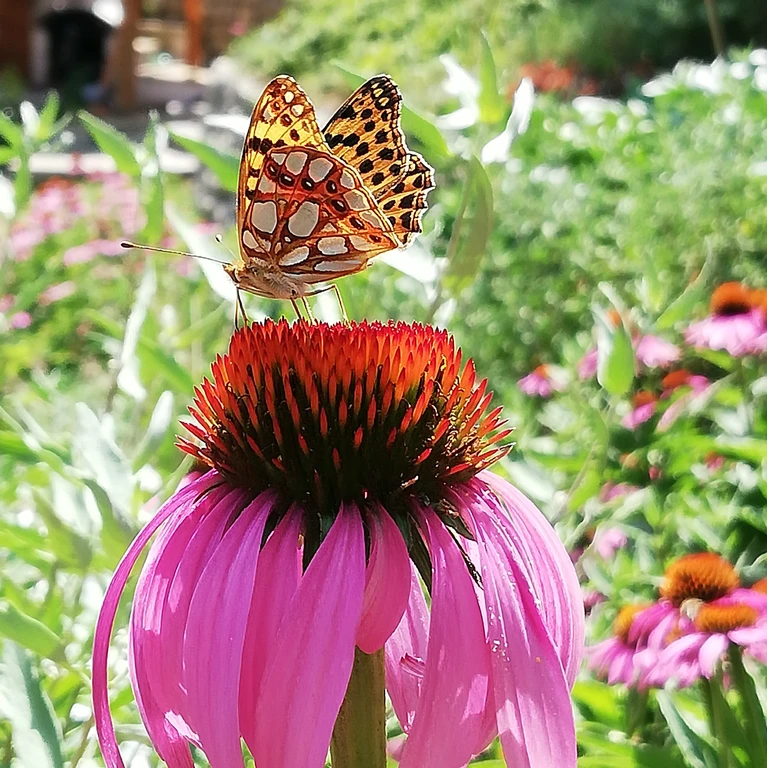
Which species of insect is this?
Issoria lathonia
